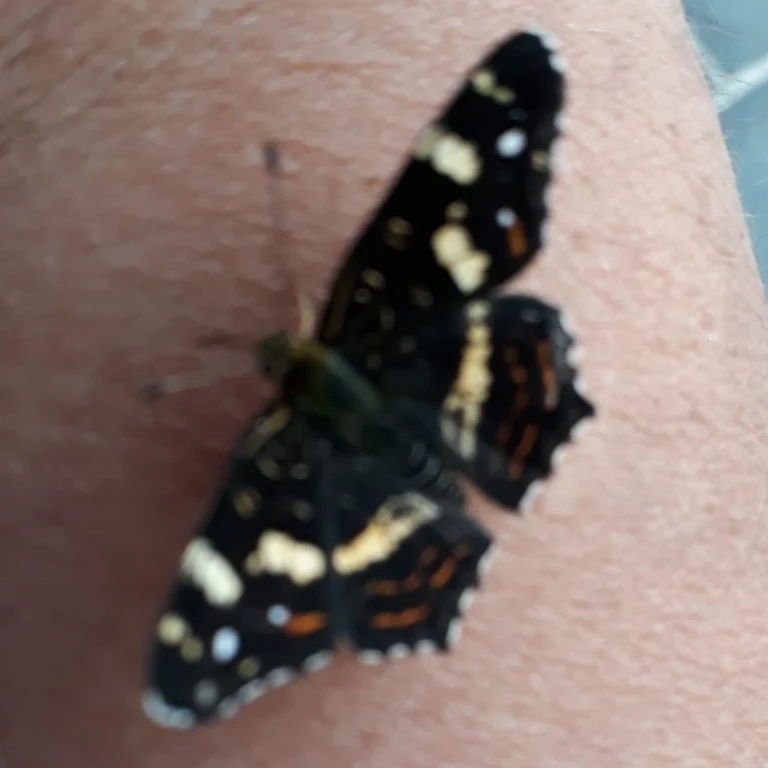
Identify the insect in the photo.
Araschnia levana
